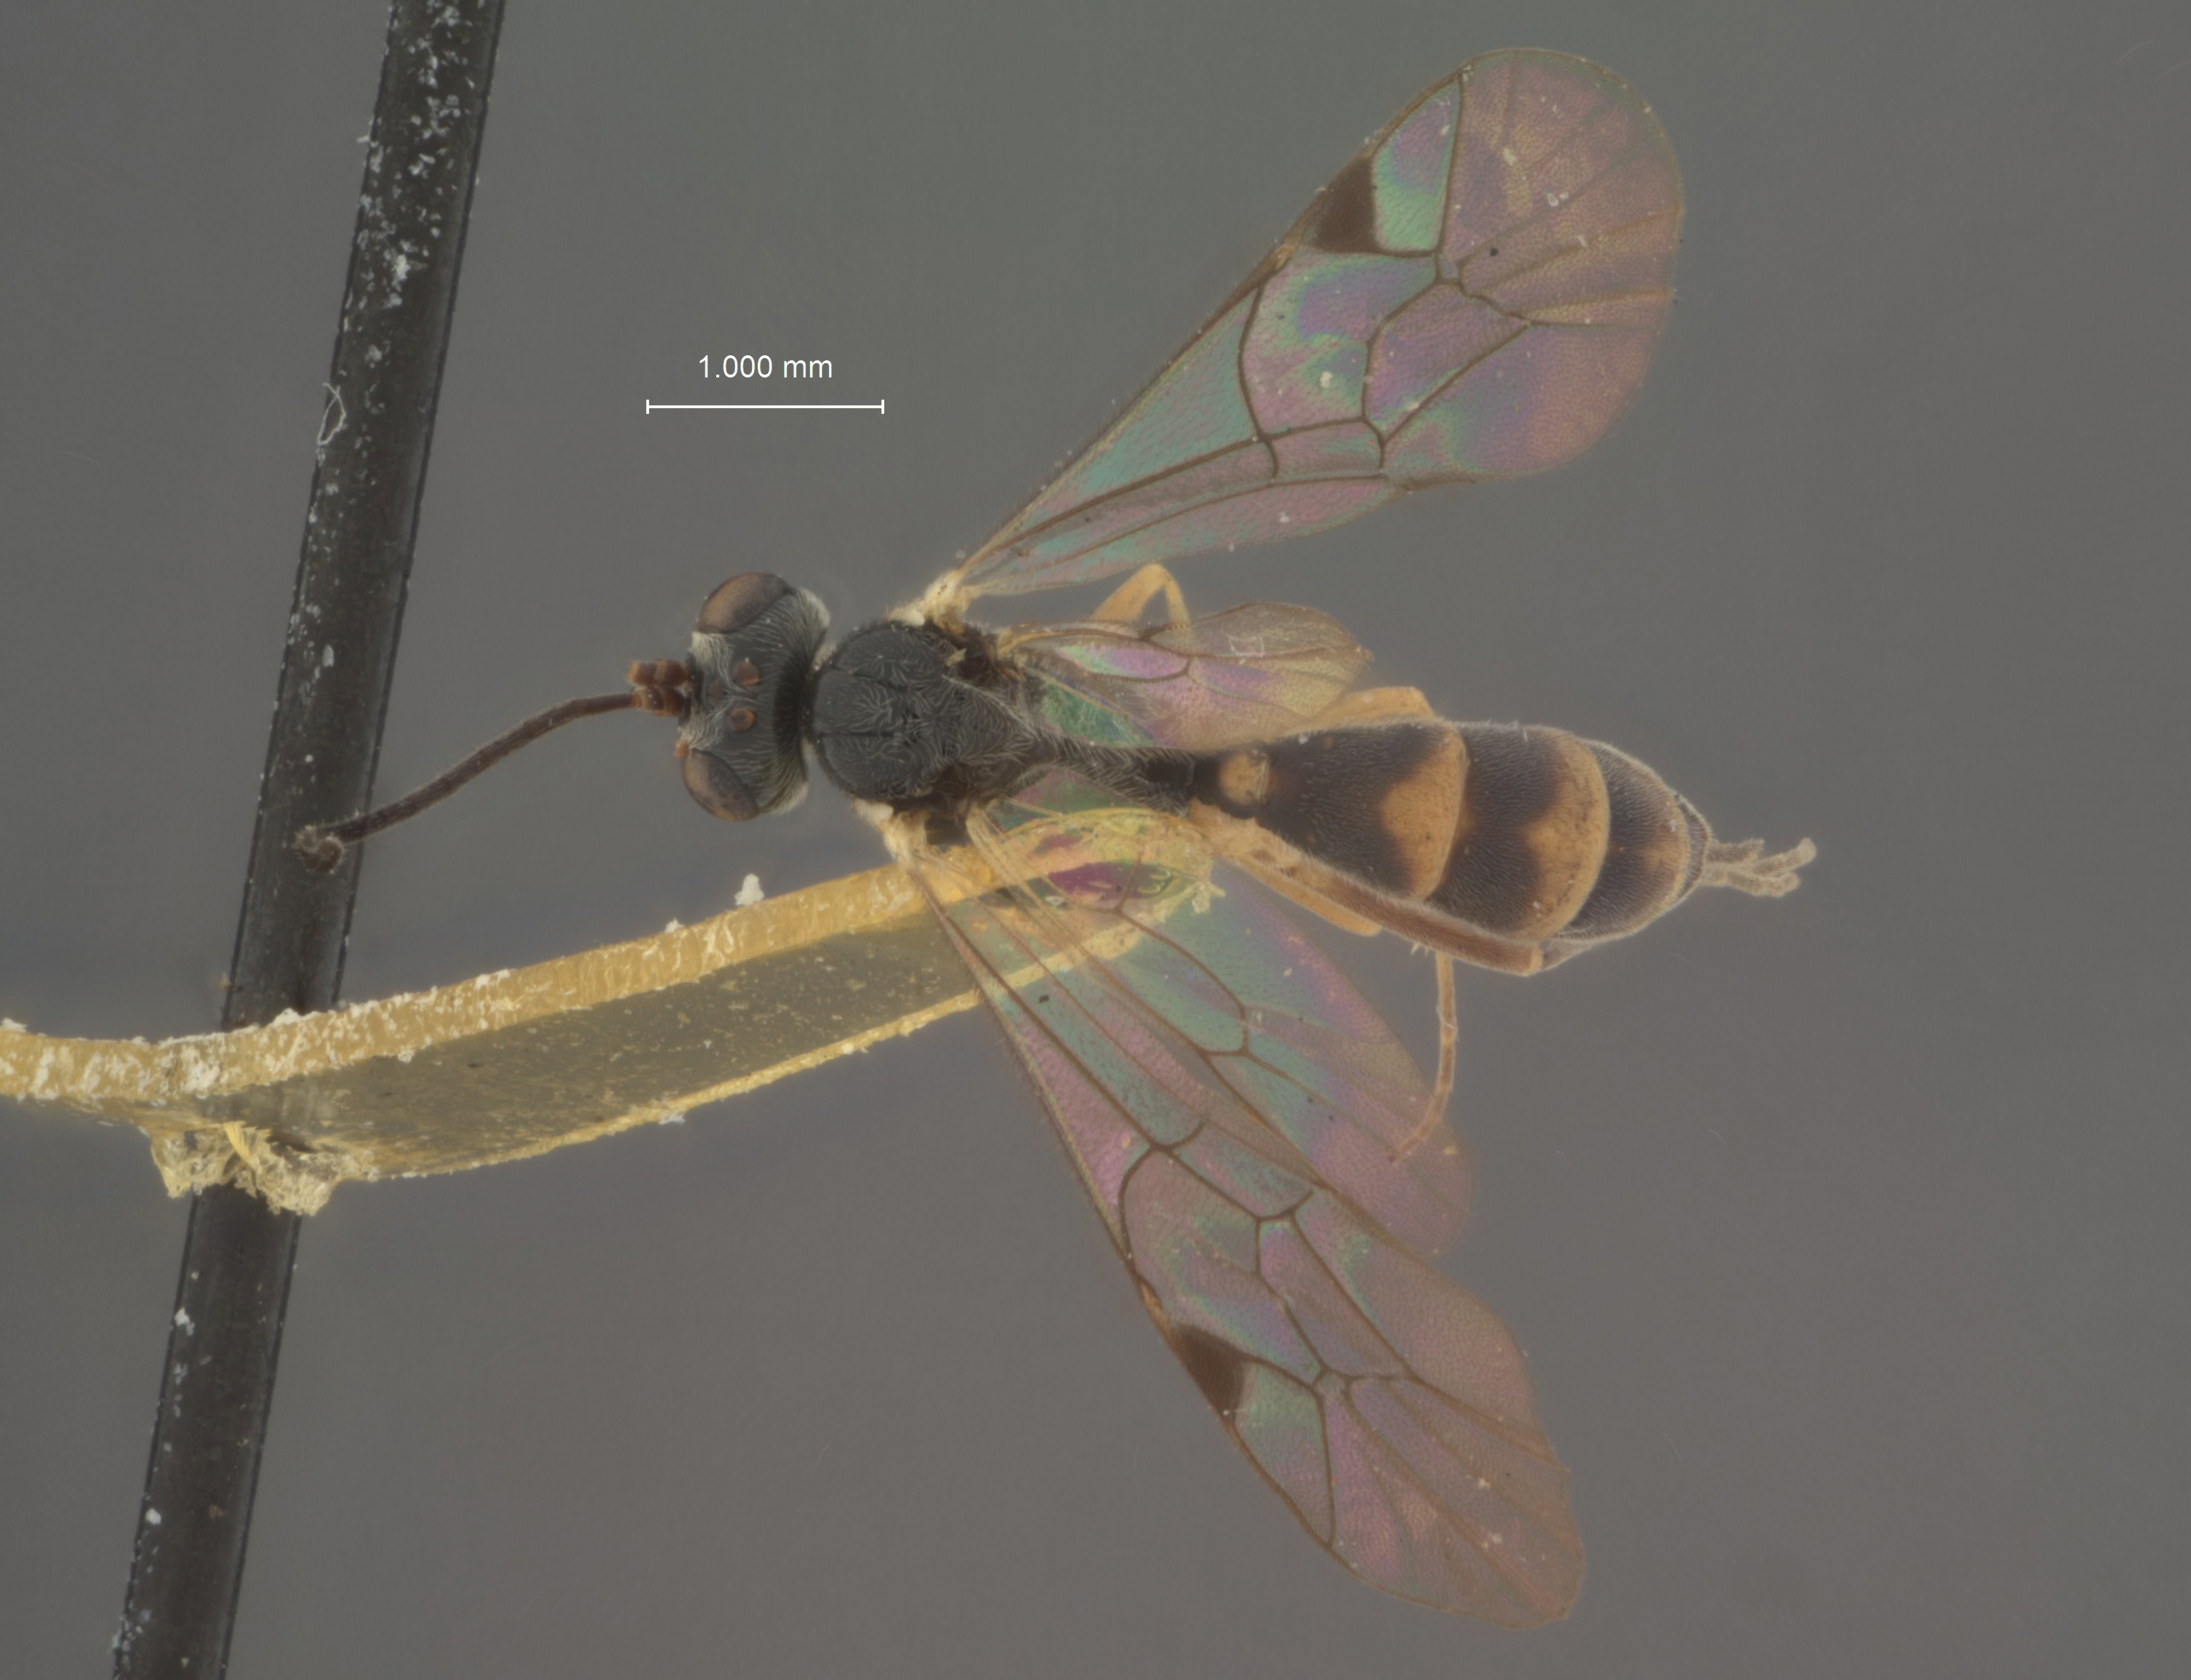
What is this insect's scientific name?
Thisiotorus latifrons
